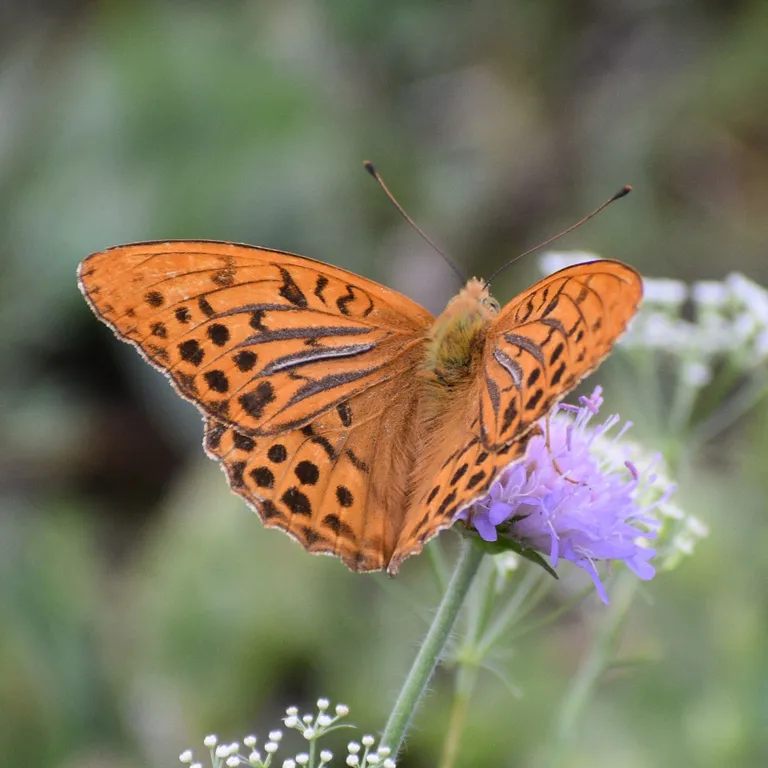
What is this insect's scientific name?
Argynnis paphia
